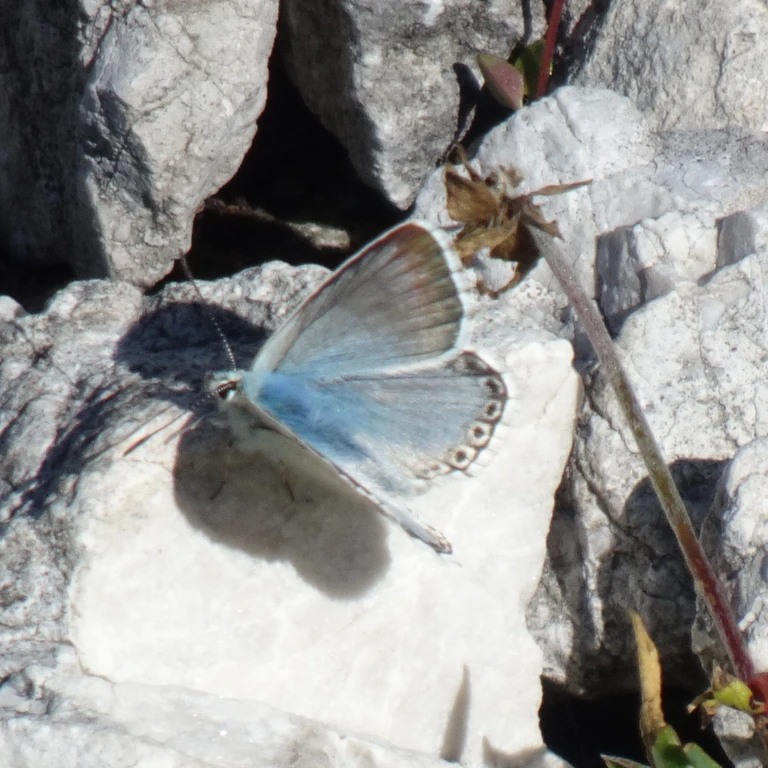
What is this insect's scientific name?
Lysandra coridon
